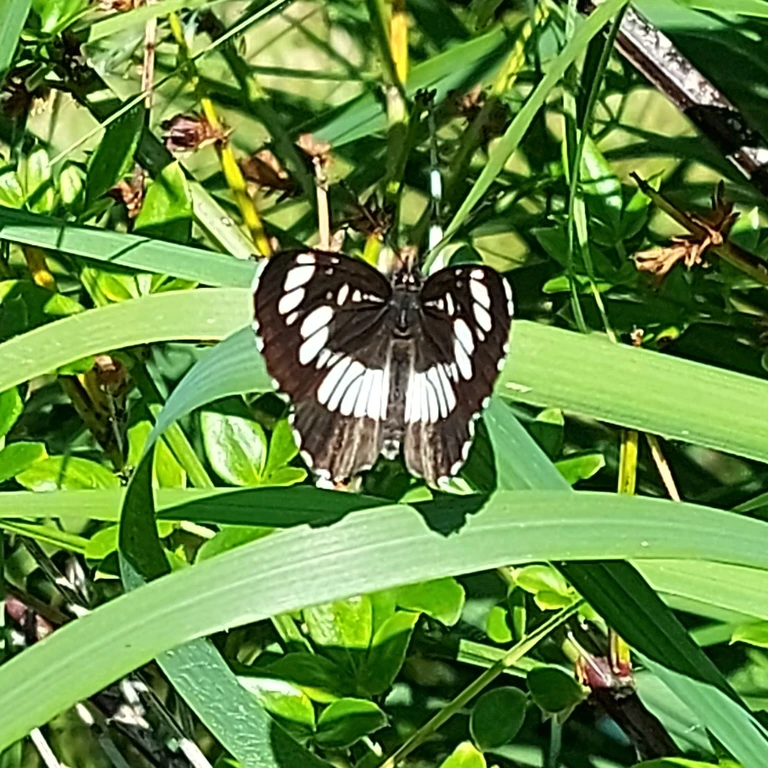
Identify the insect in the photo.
Neptis rivularis
